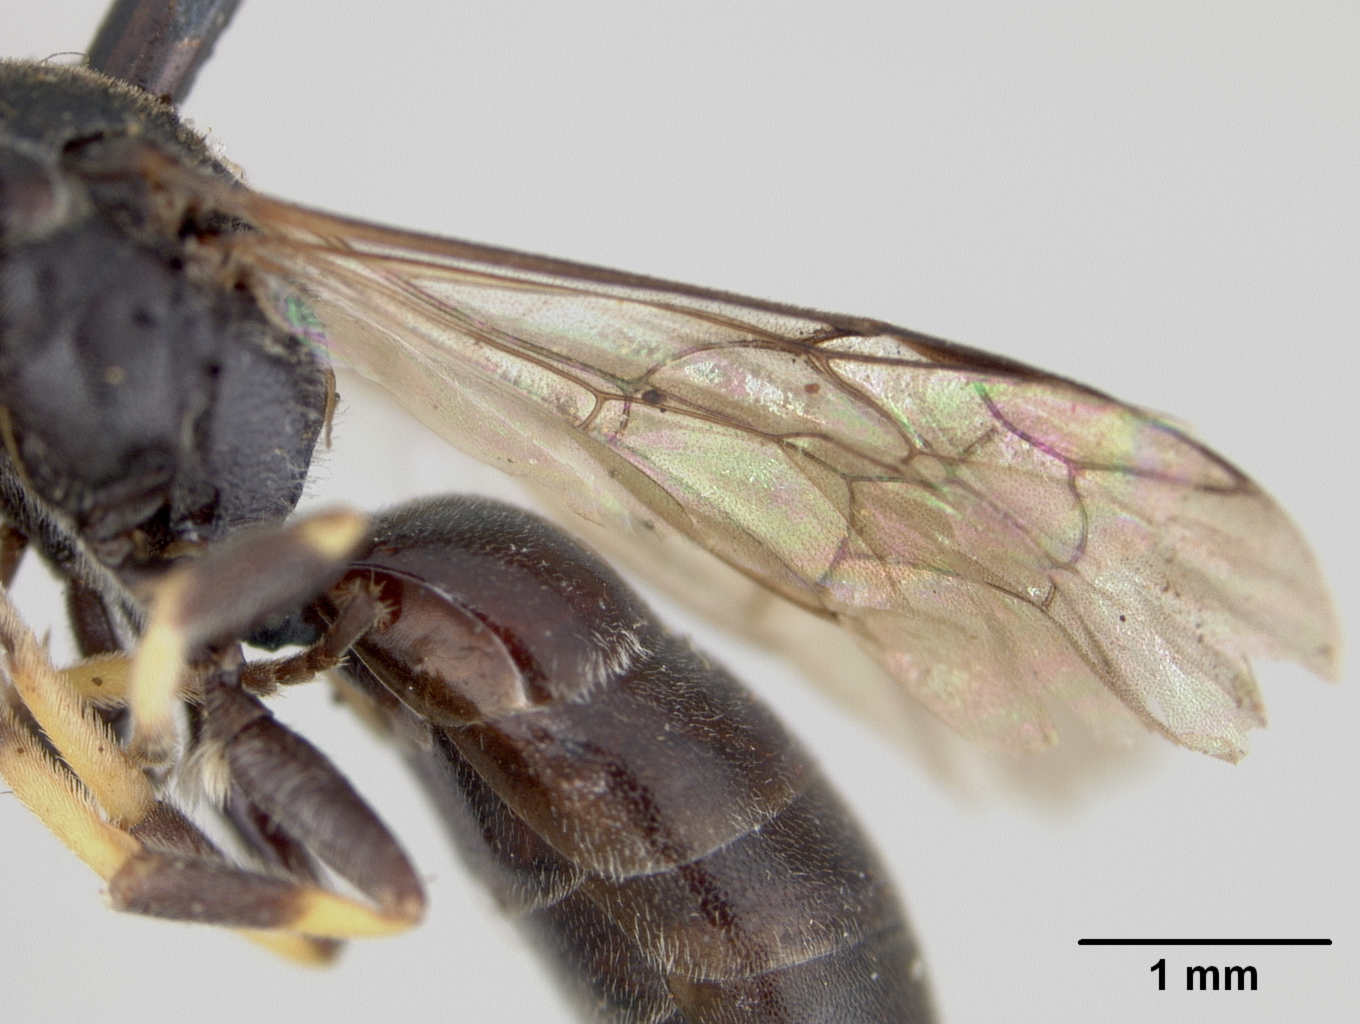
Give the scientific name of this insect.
Hylaeus nunenmacheri
